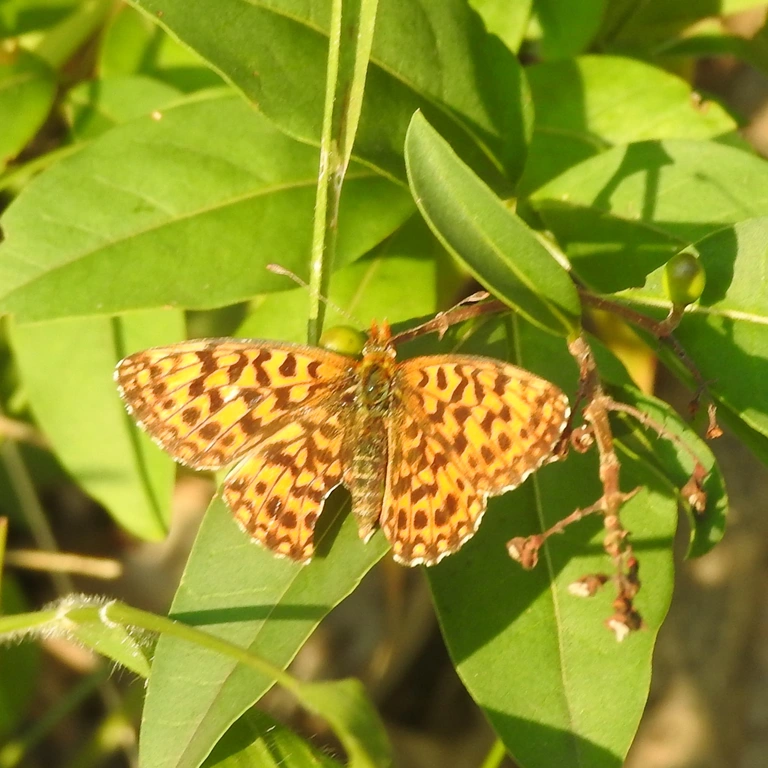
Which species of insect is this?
Boloria dia
